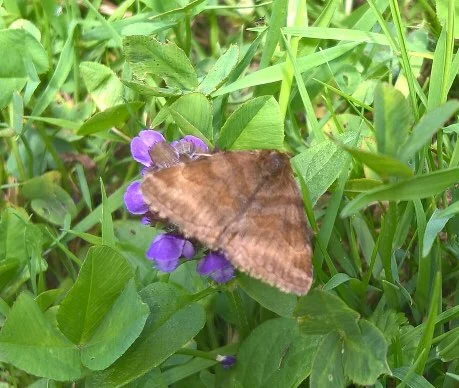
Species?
Euclidia glyphica
